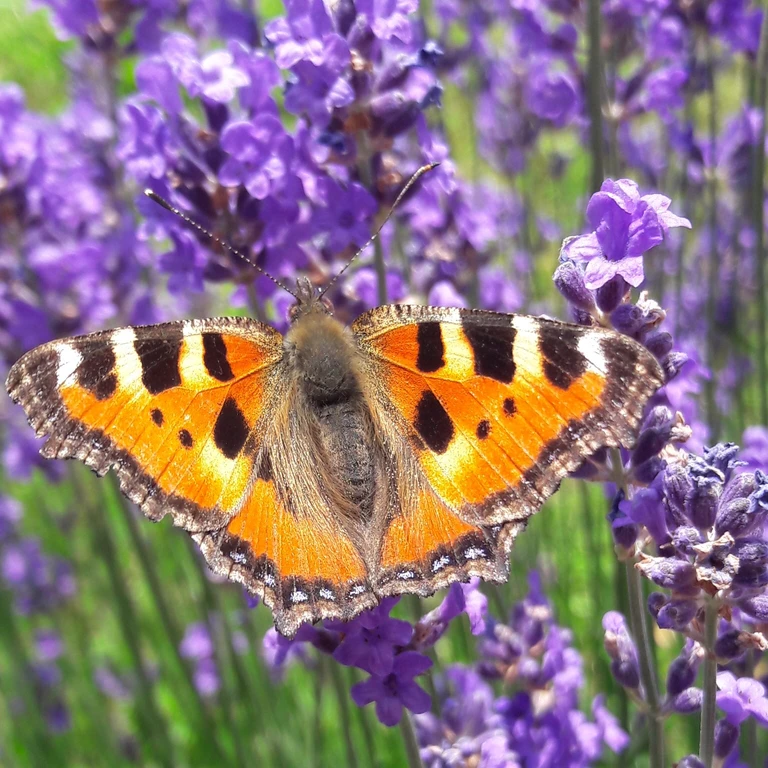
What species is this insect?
Aglais urticae
